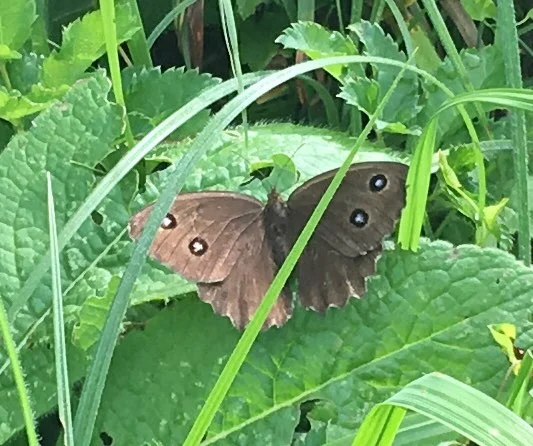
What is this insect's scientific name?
Minois dryas
